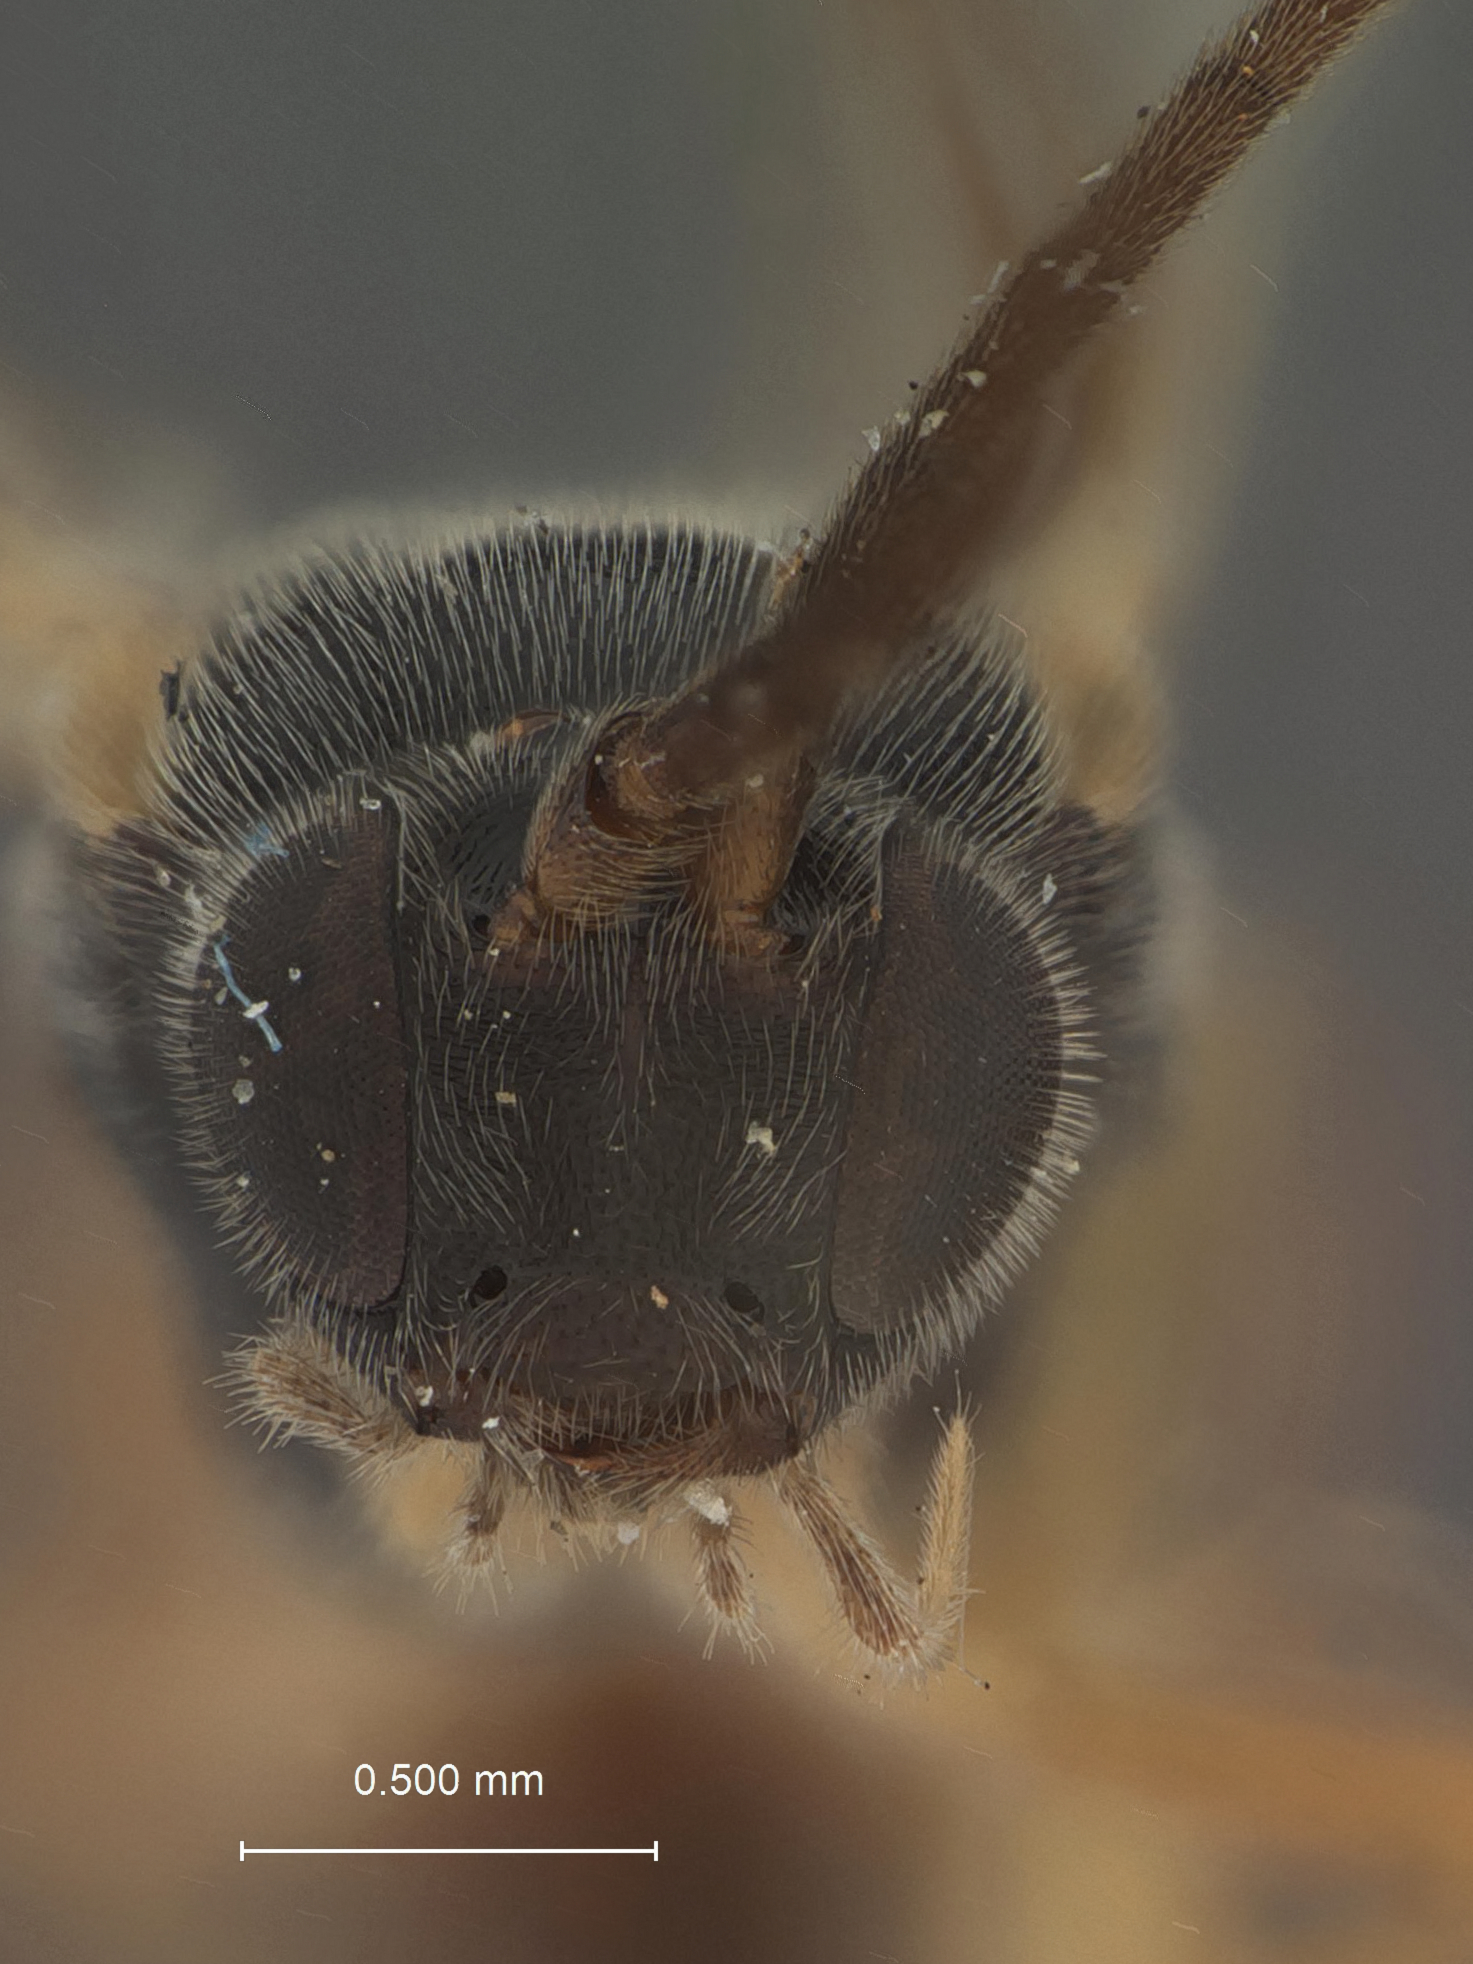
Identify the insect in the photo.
Microgaster harnedi
